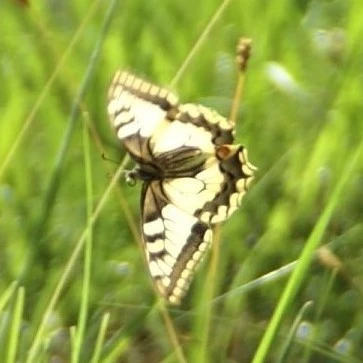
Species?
Papilio machaon
